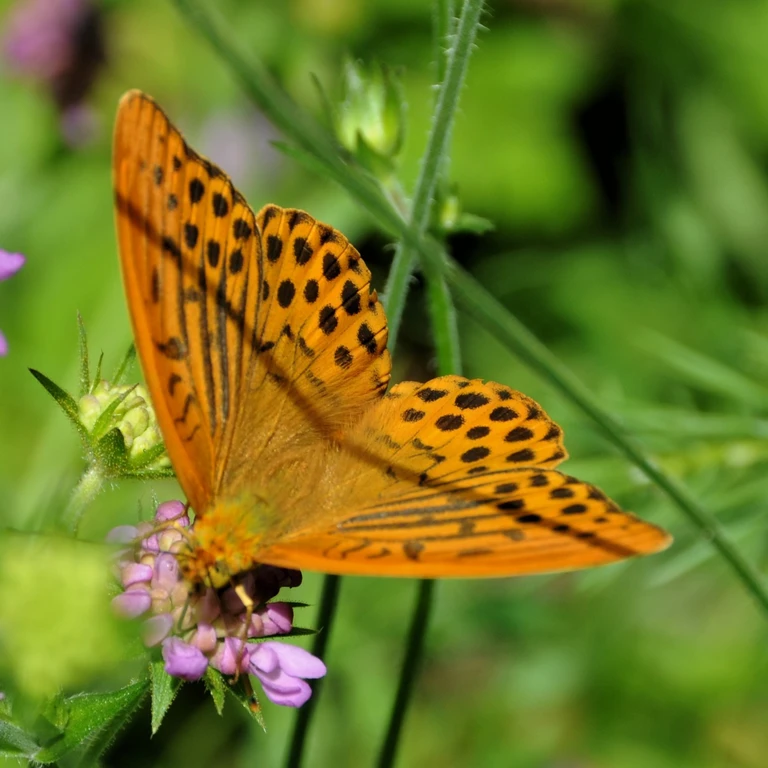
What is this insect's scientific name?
Argynnis paphia
